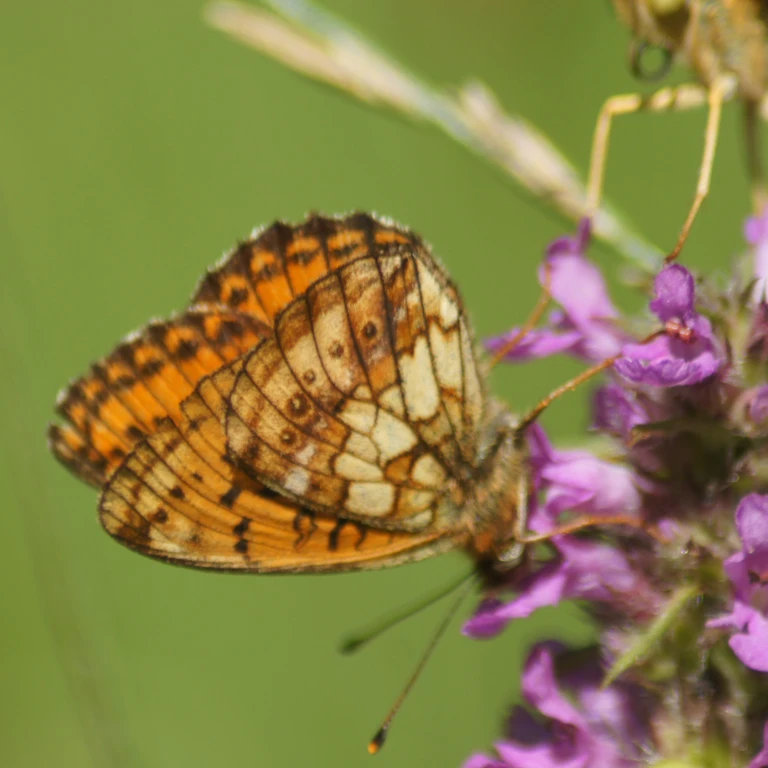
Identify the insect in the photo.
Brenthis ino
